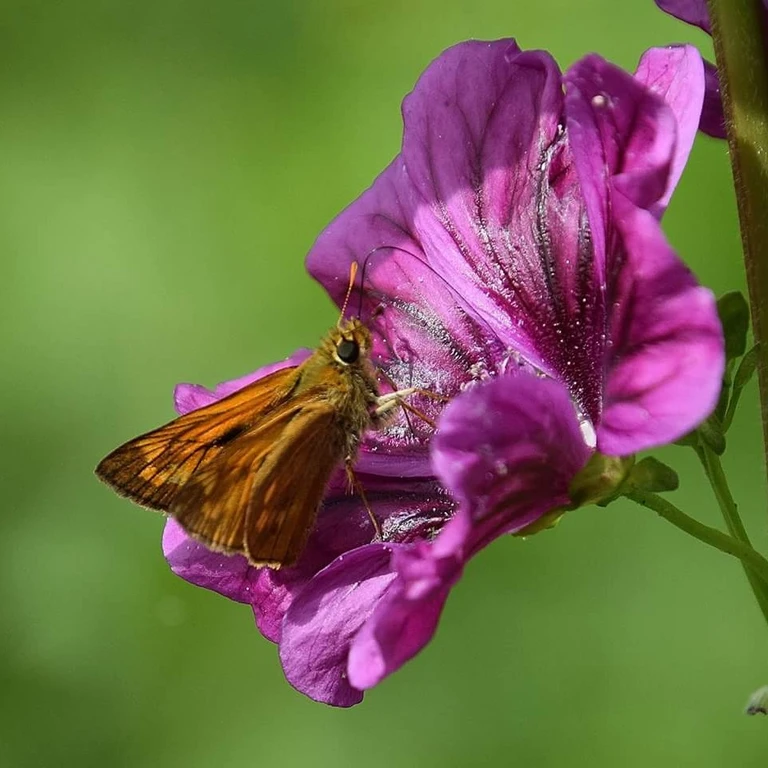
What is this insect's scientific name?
Ochlodes sylvanus (also Ochlodes venata)
